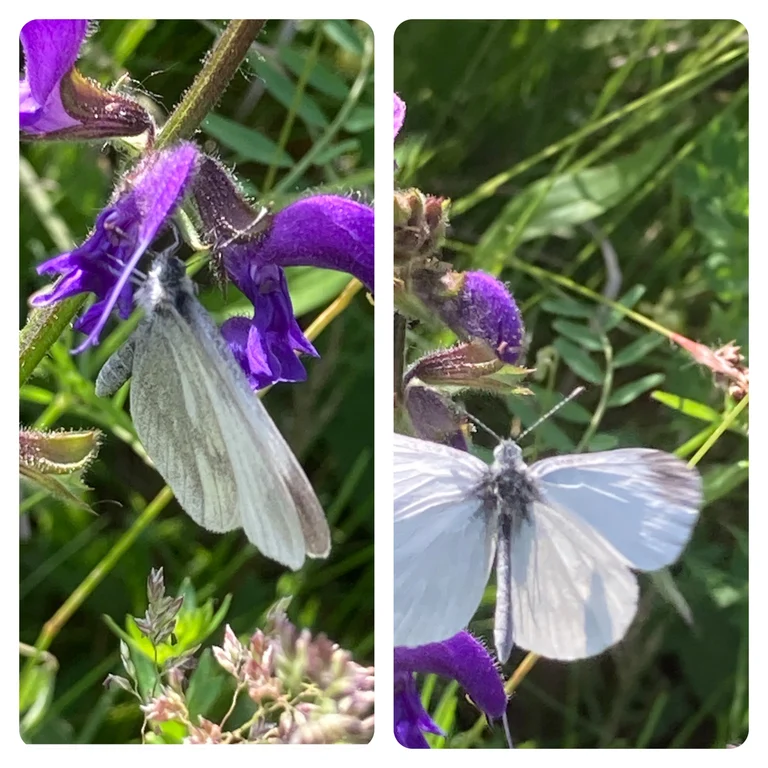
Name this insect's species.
Leptidea sinapis/juvernica
